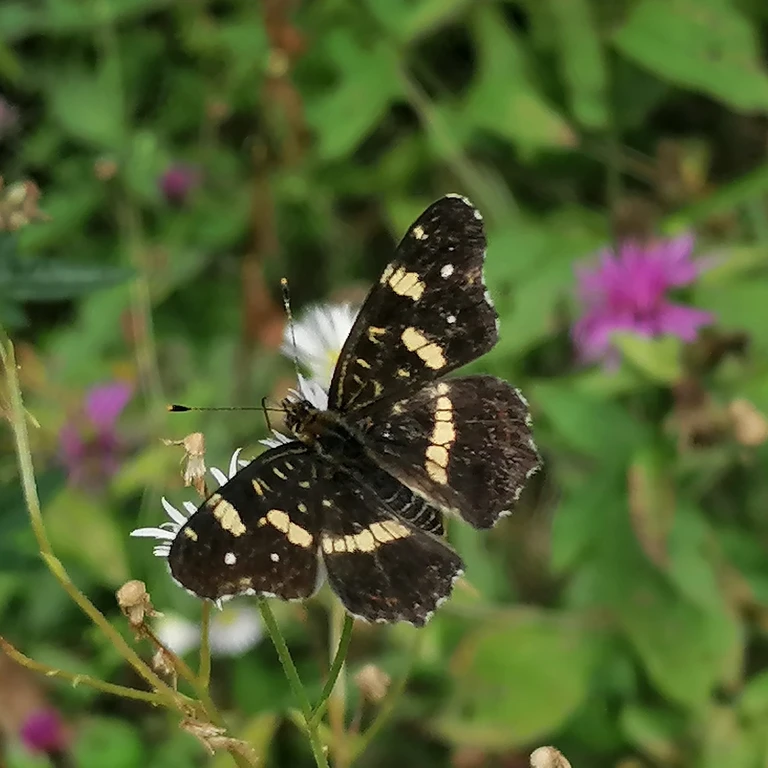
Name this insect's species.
Araschnia levana
